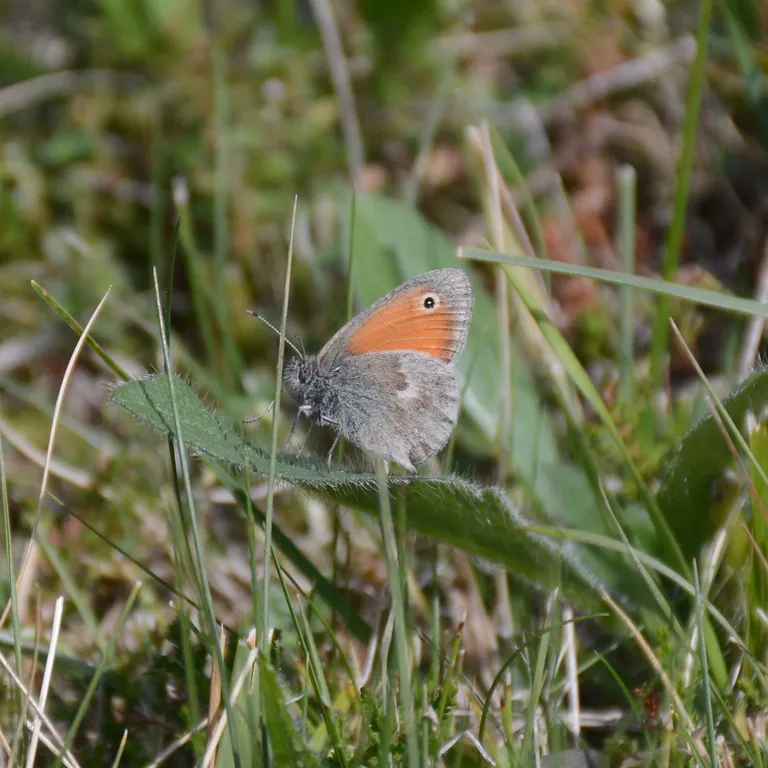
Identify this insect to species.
Coenonympha pamphilus
